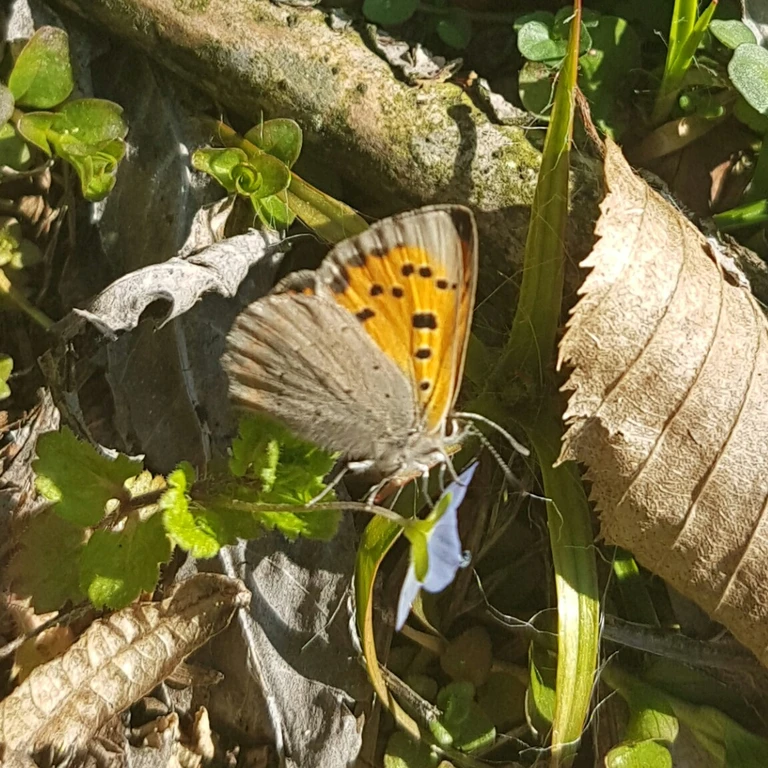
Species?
Lycaena phlaeas
